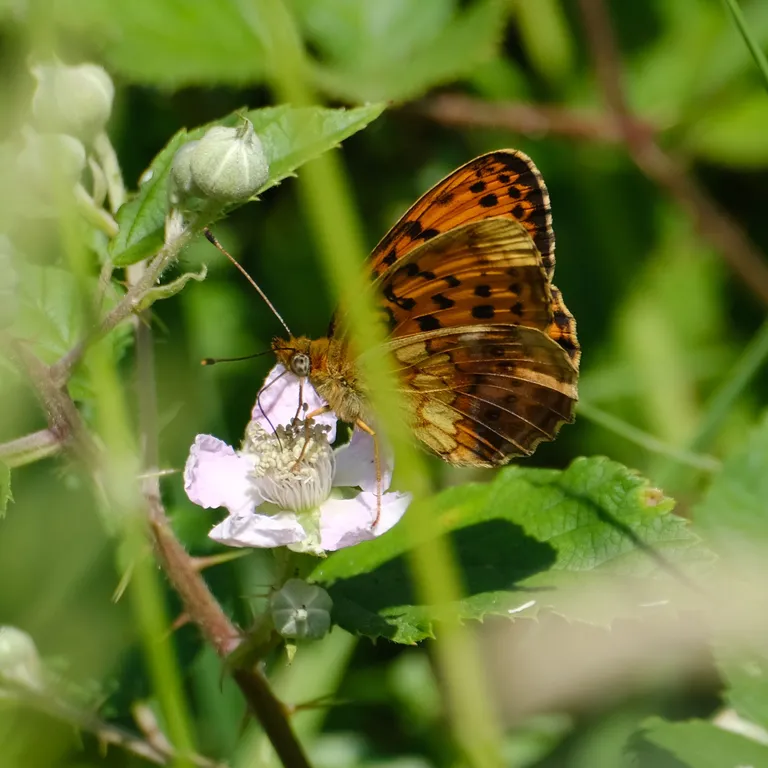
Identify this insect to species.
Brenthis daphne
